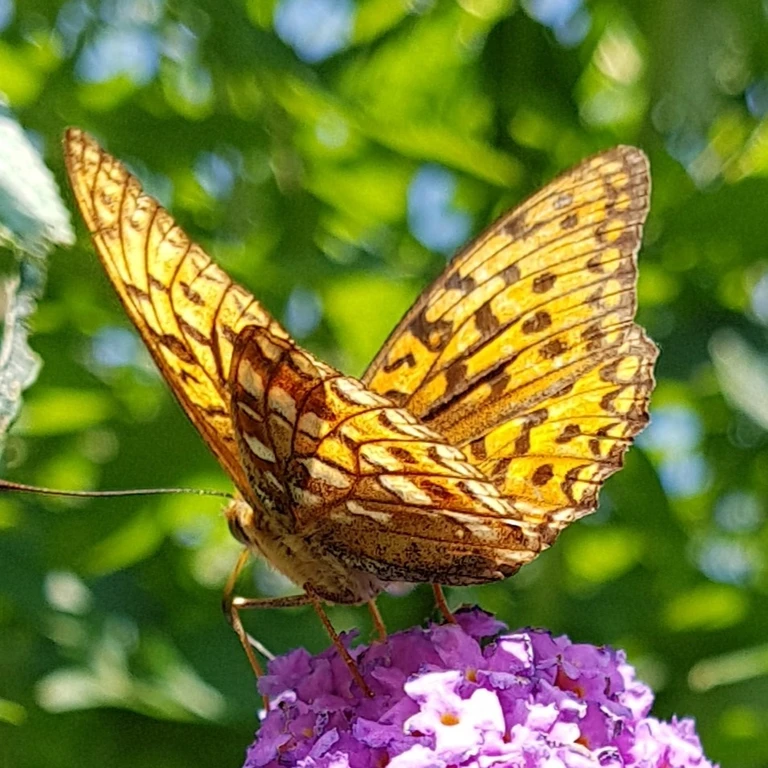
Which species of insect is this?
Fabriciana adippe
